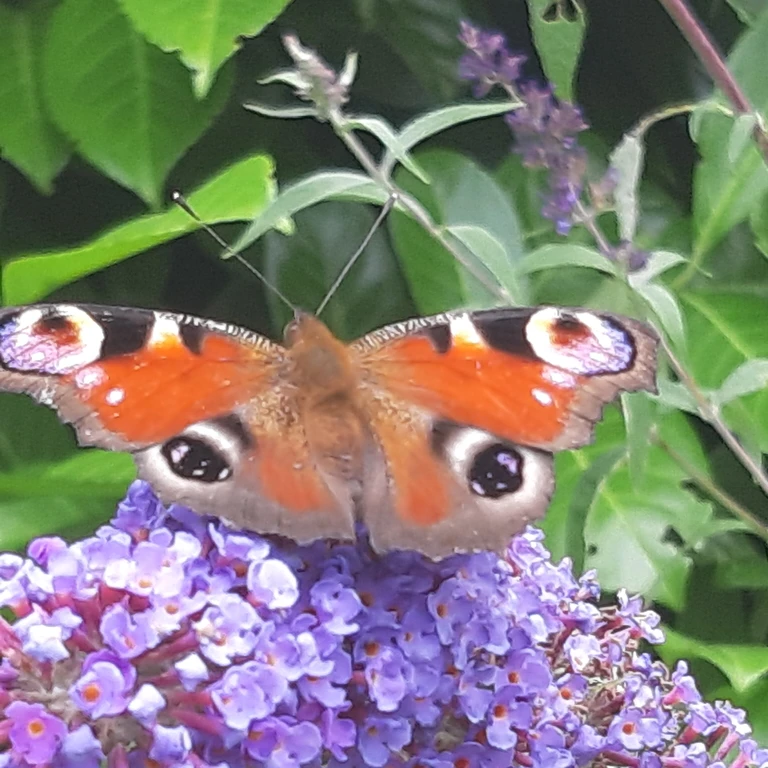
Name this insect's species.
Aglais io
